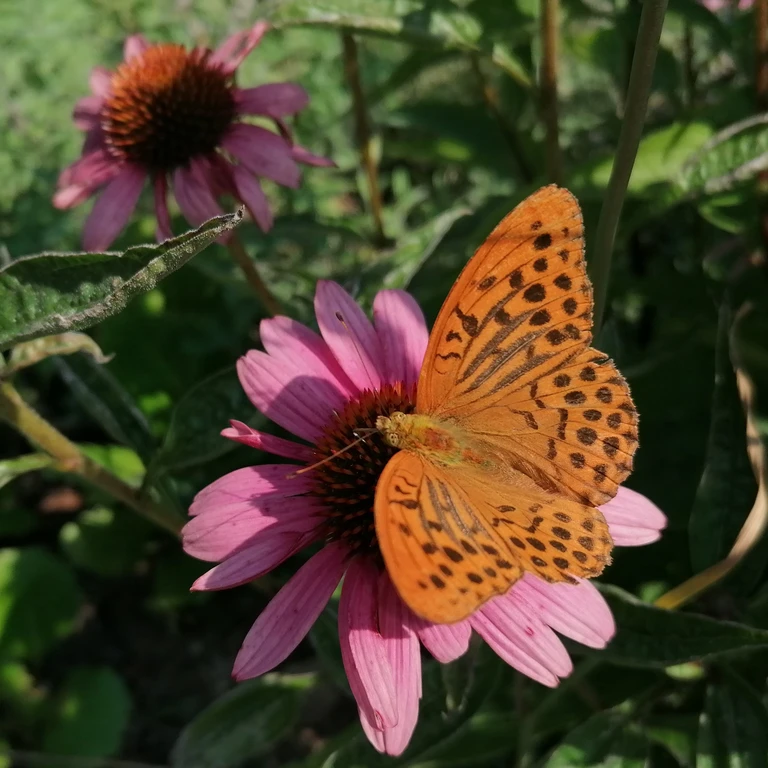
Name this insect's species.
Argynnis paphia
